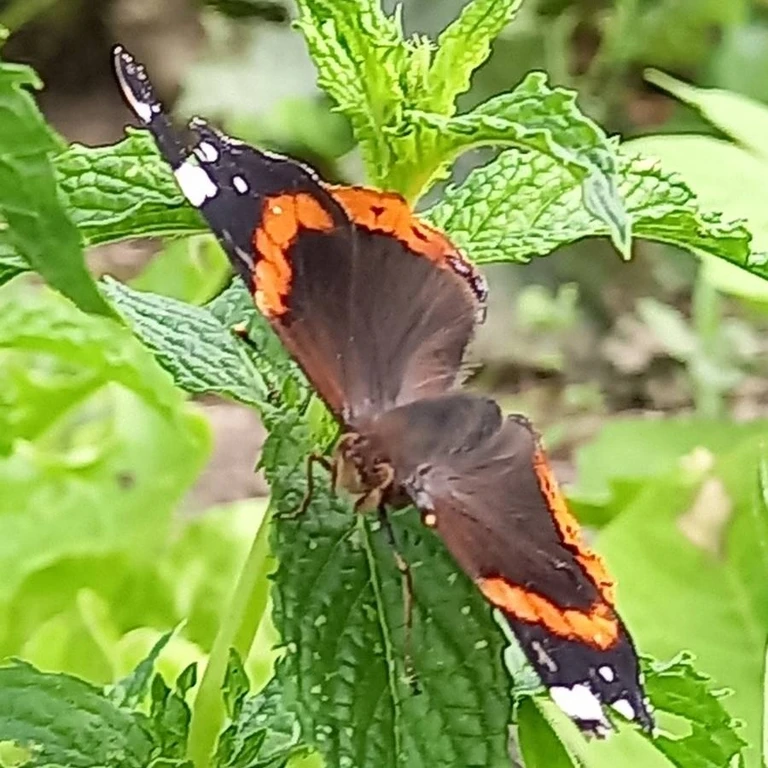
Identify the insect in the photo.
Vanessa atalanta
